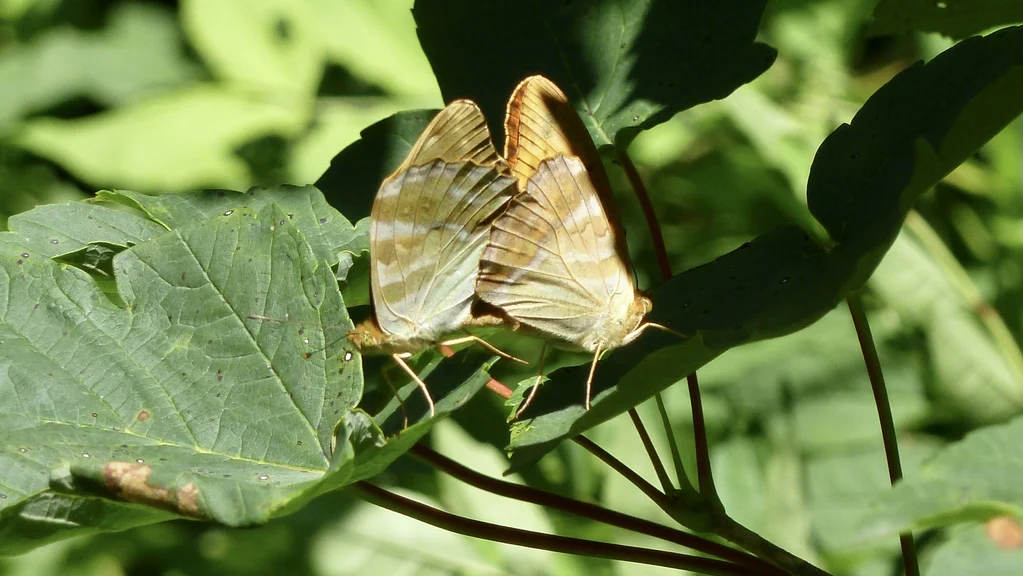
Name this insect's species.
Argynnis paphia
